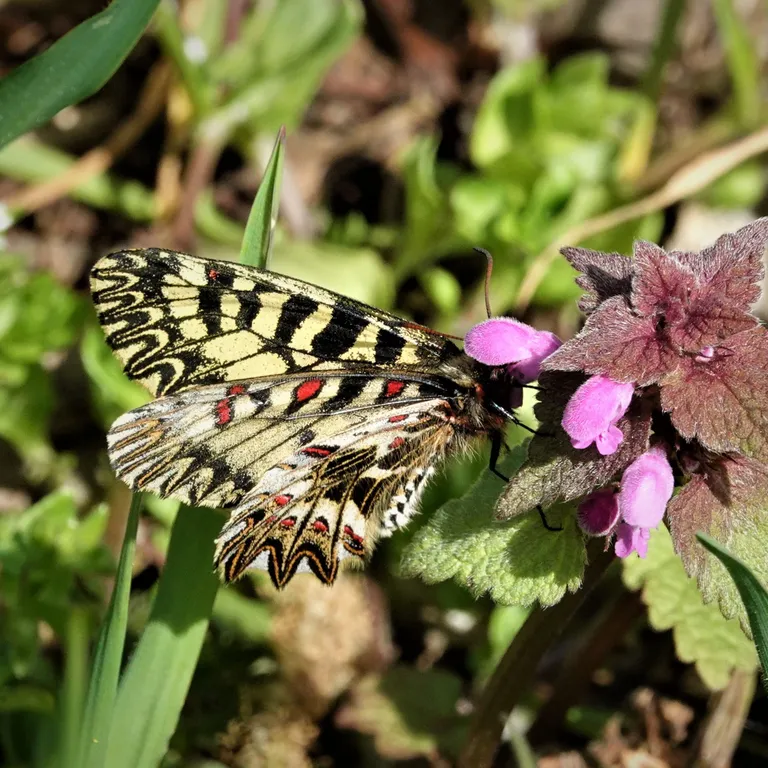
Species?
Zerynthia polyxena
